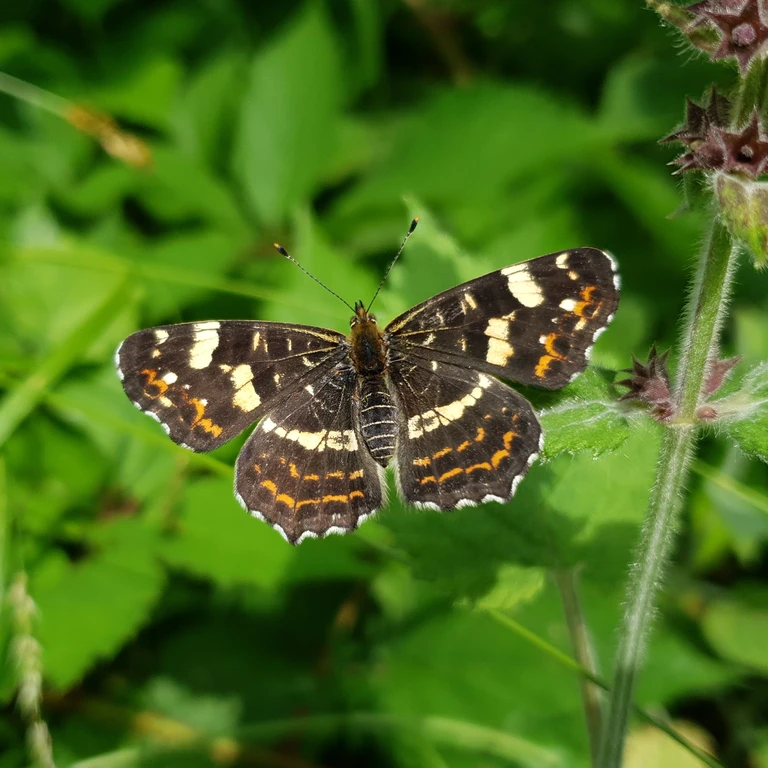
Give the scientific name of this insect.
Araschnia levana
